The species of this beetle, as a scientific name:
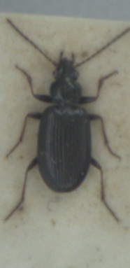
Bembidion atrocaeruleum
